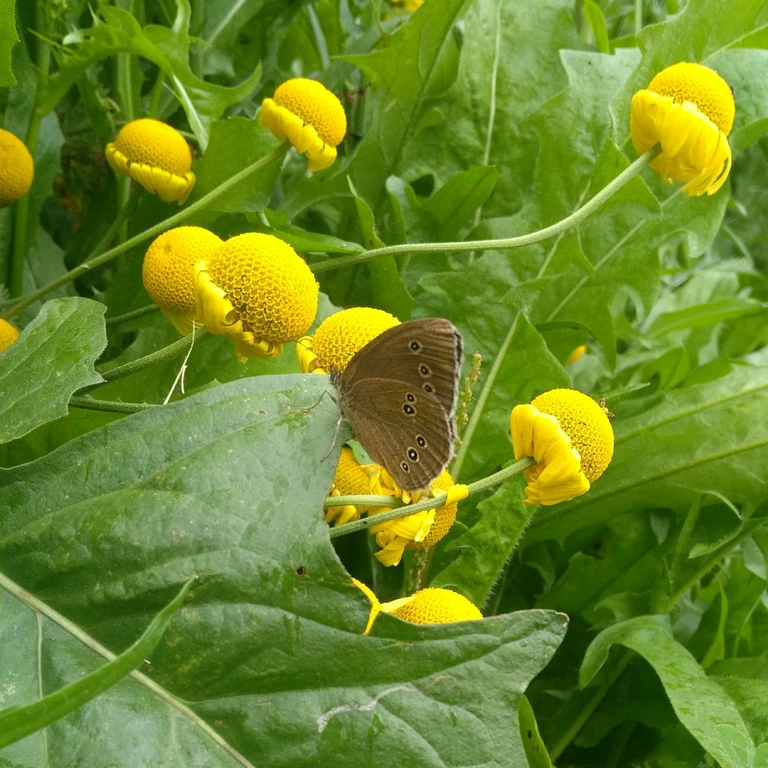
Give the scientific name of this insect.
Aphantopus hyperantus
